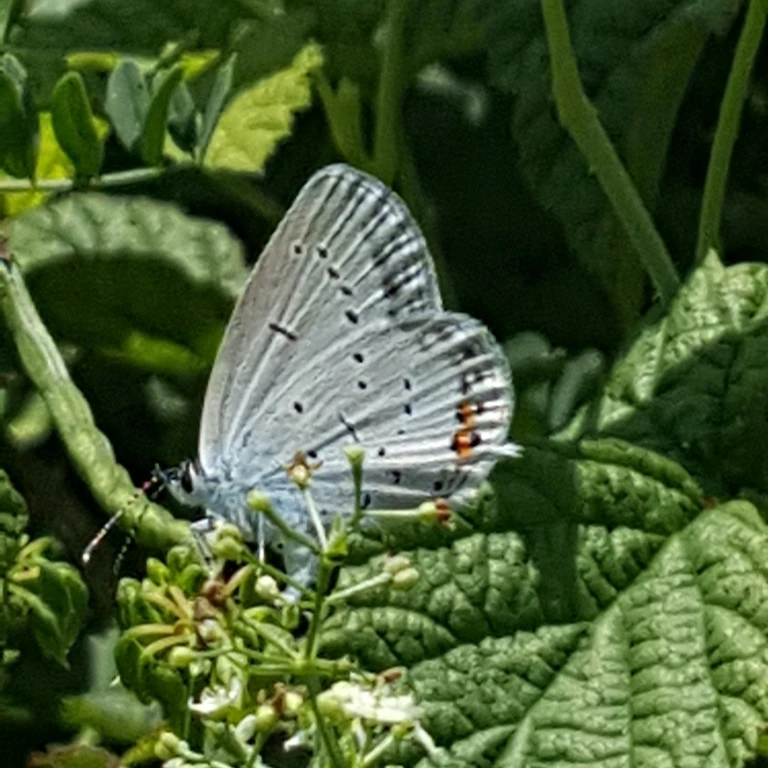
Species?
Cupido argiades (also Elkalyce argiades)
